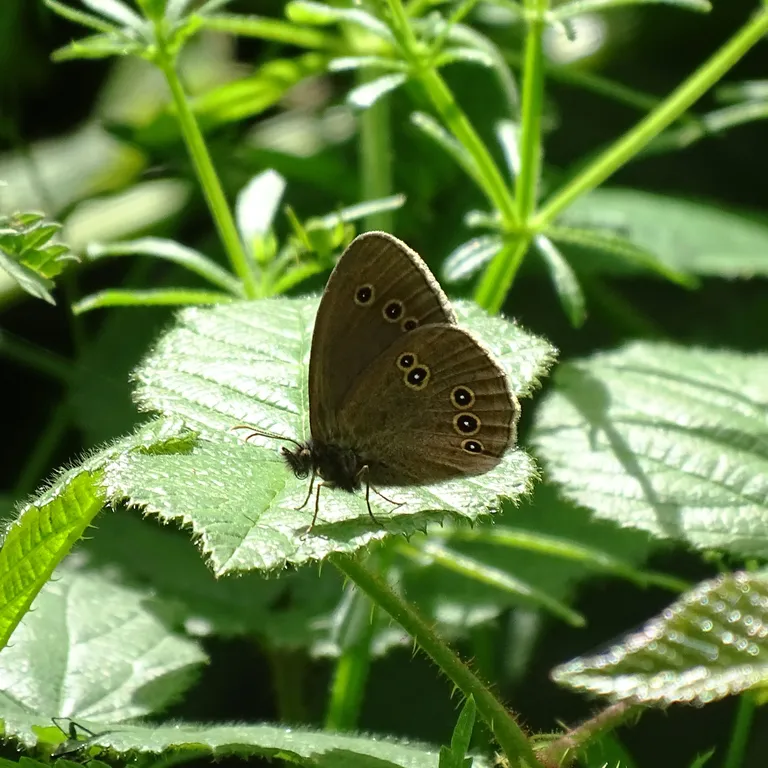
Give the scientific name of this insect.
Aphantopus hyperantus
